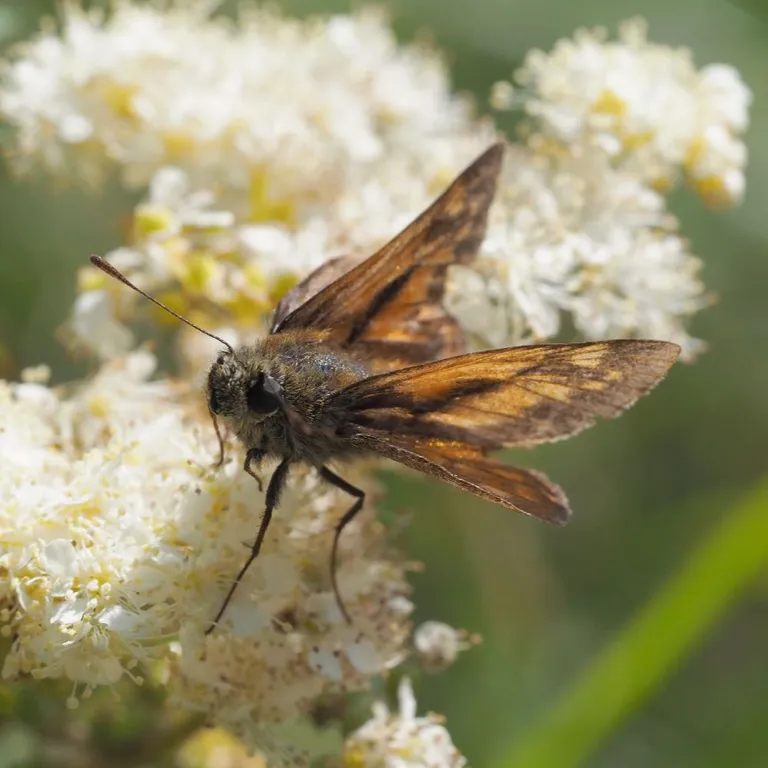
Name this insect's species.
Ochlodes sylvanus (also Ochlodes venata)
